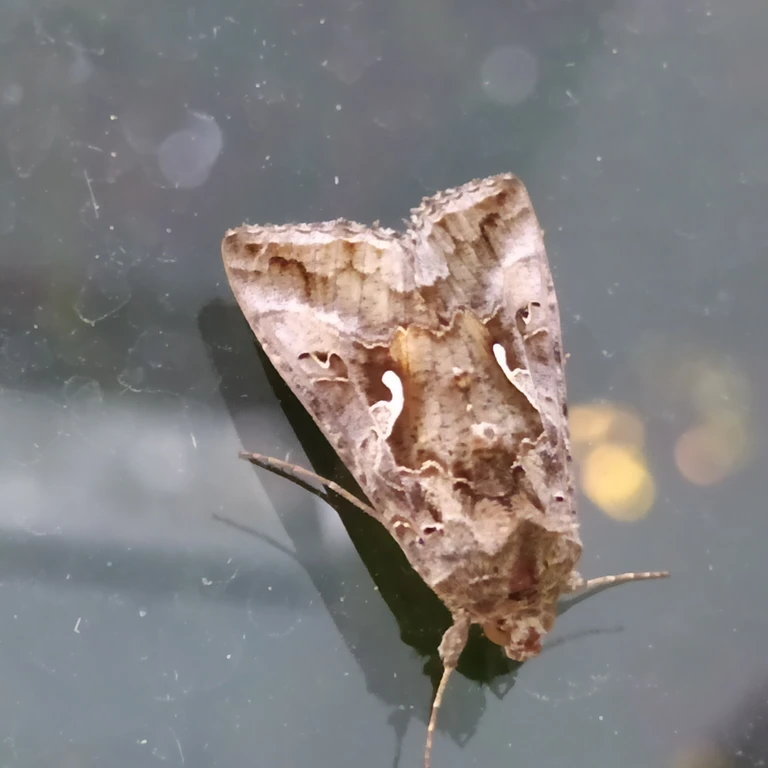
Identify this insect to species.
Autographa gamma
